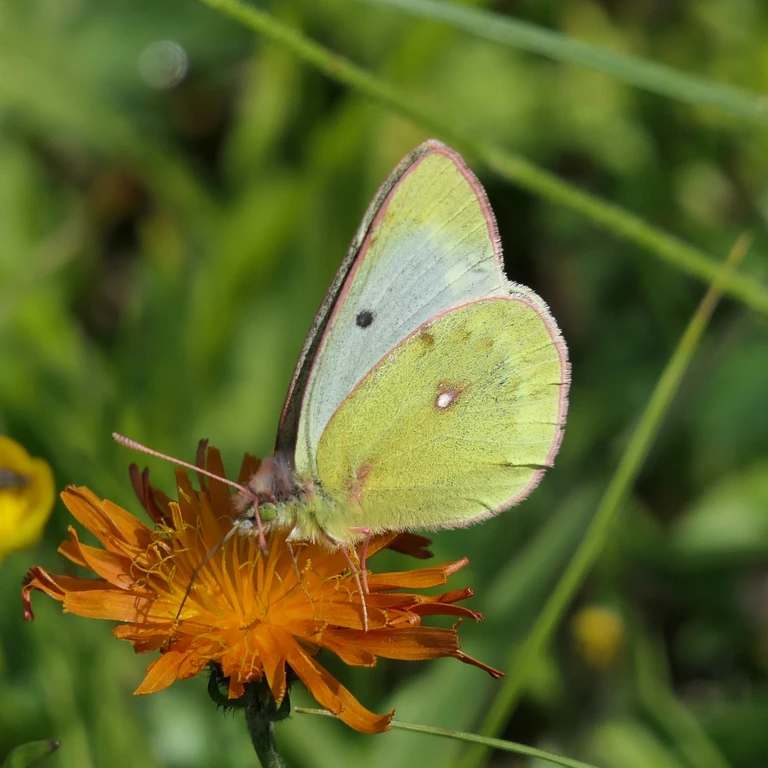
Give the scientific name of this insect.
Colias phicomone
